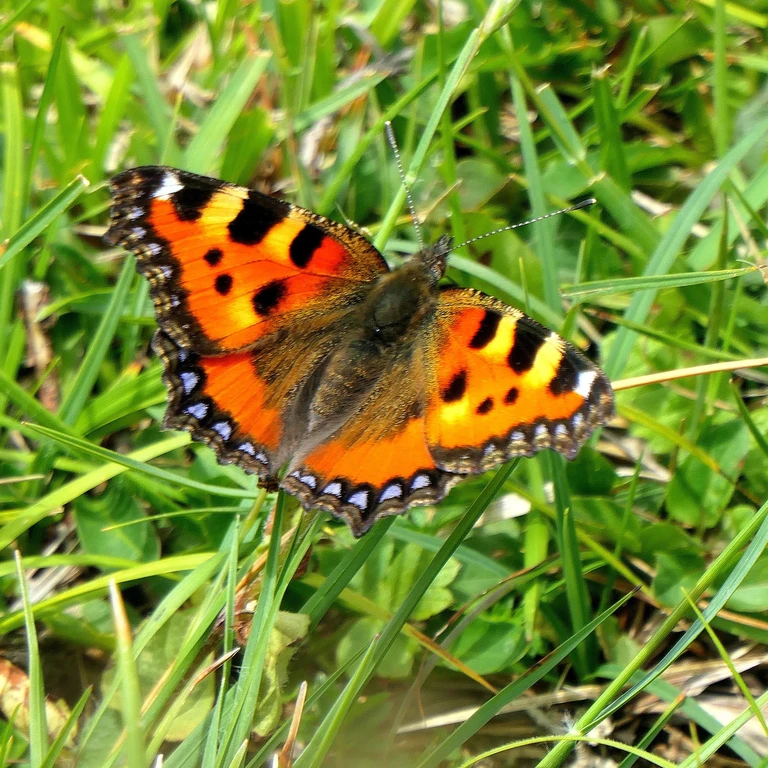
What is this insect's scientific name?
Aglais urticae
